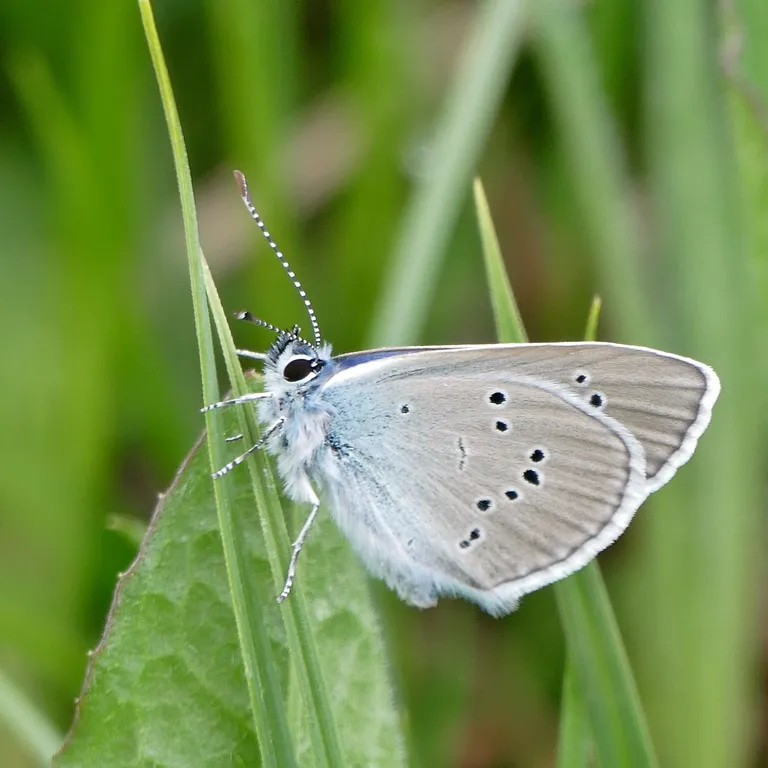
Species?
Cyaniris semiargus
